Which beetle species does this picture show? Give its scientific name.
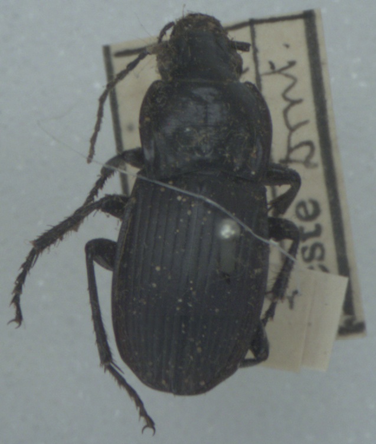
Abax parallelepipedus
